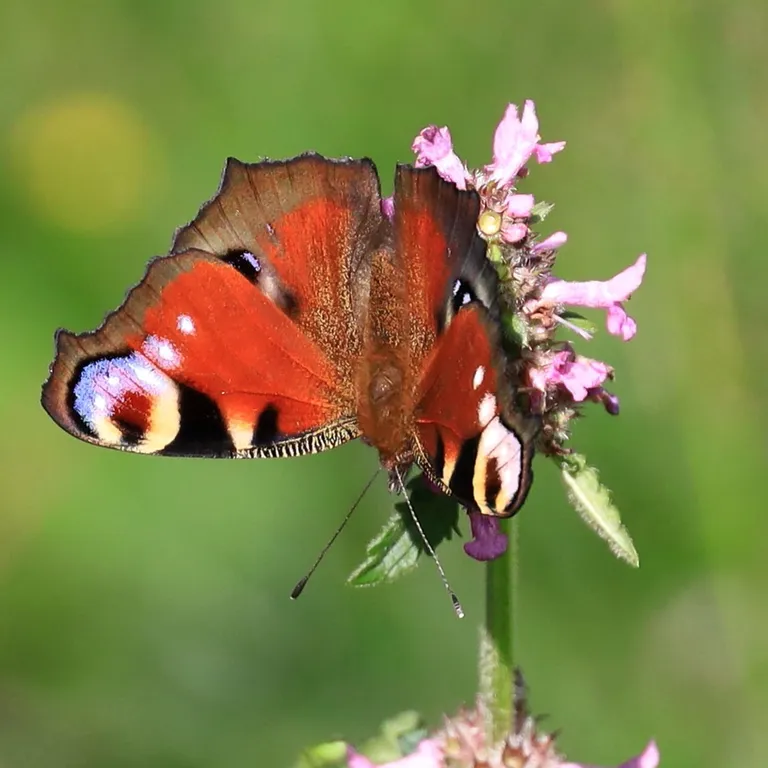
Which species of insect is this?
Aglais io
